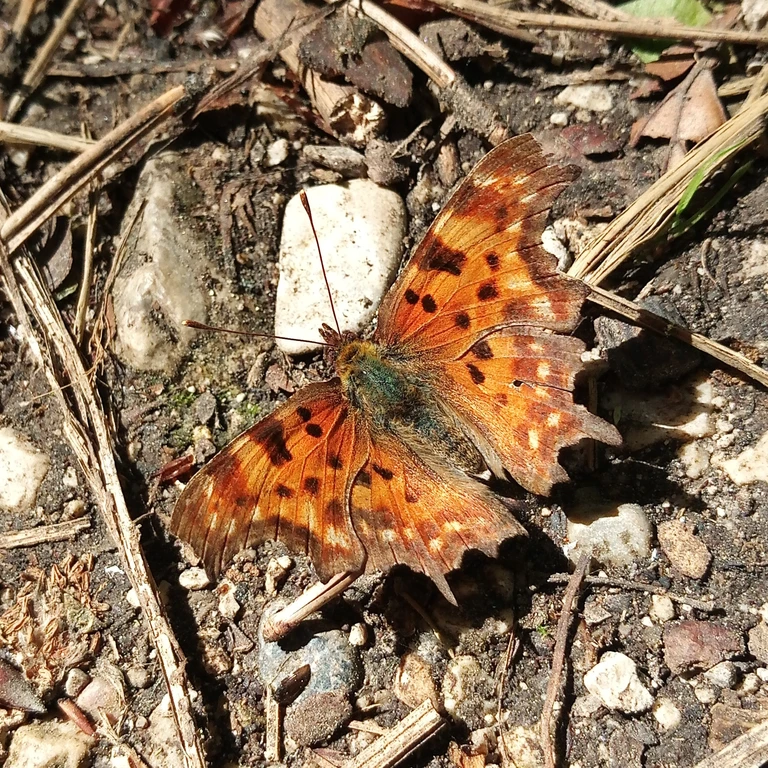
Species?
Polygonia c-album
